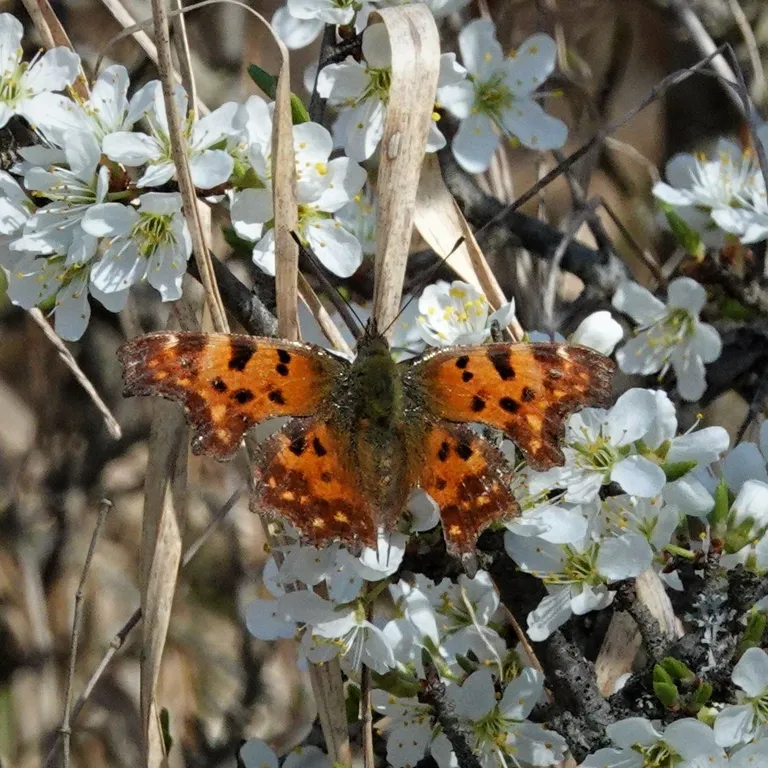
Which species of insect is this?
Polygonia c-album
